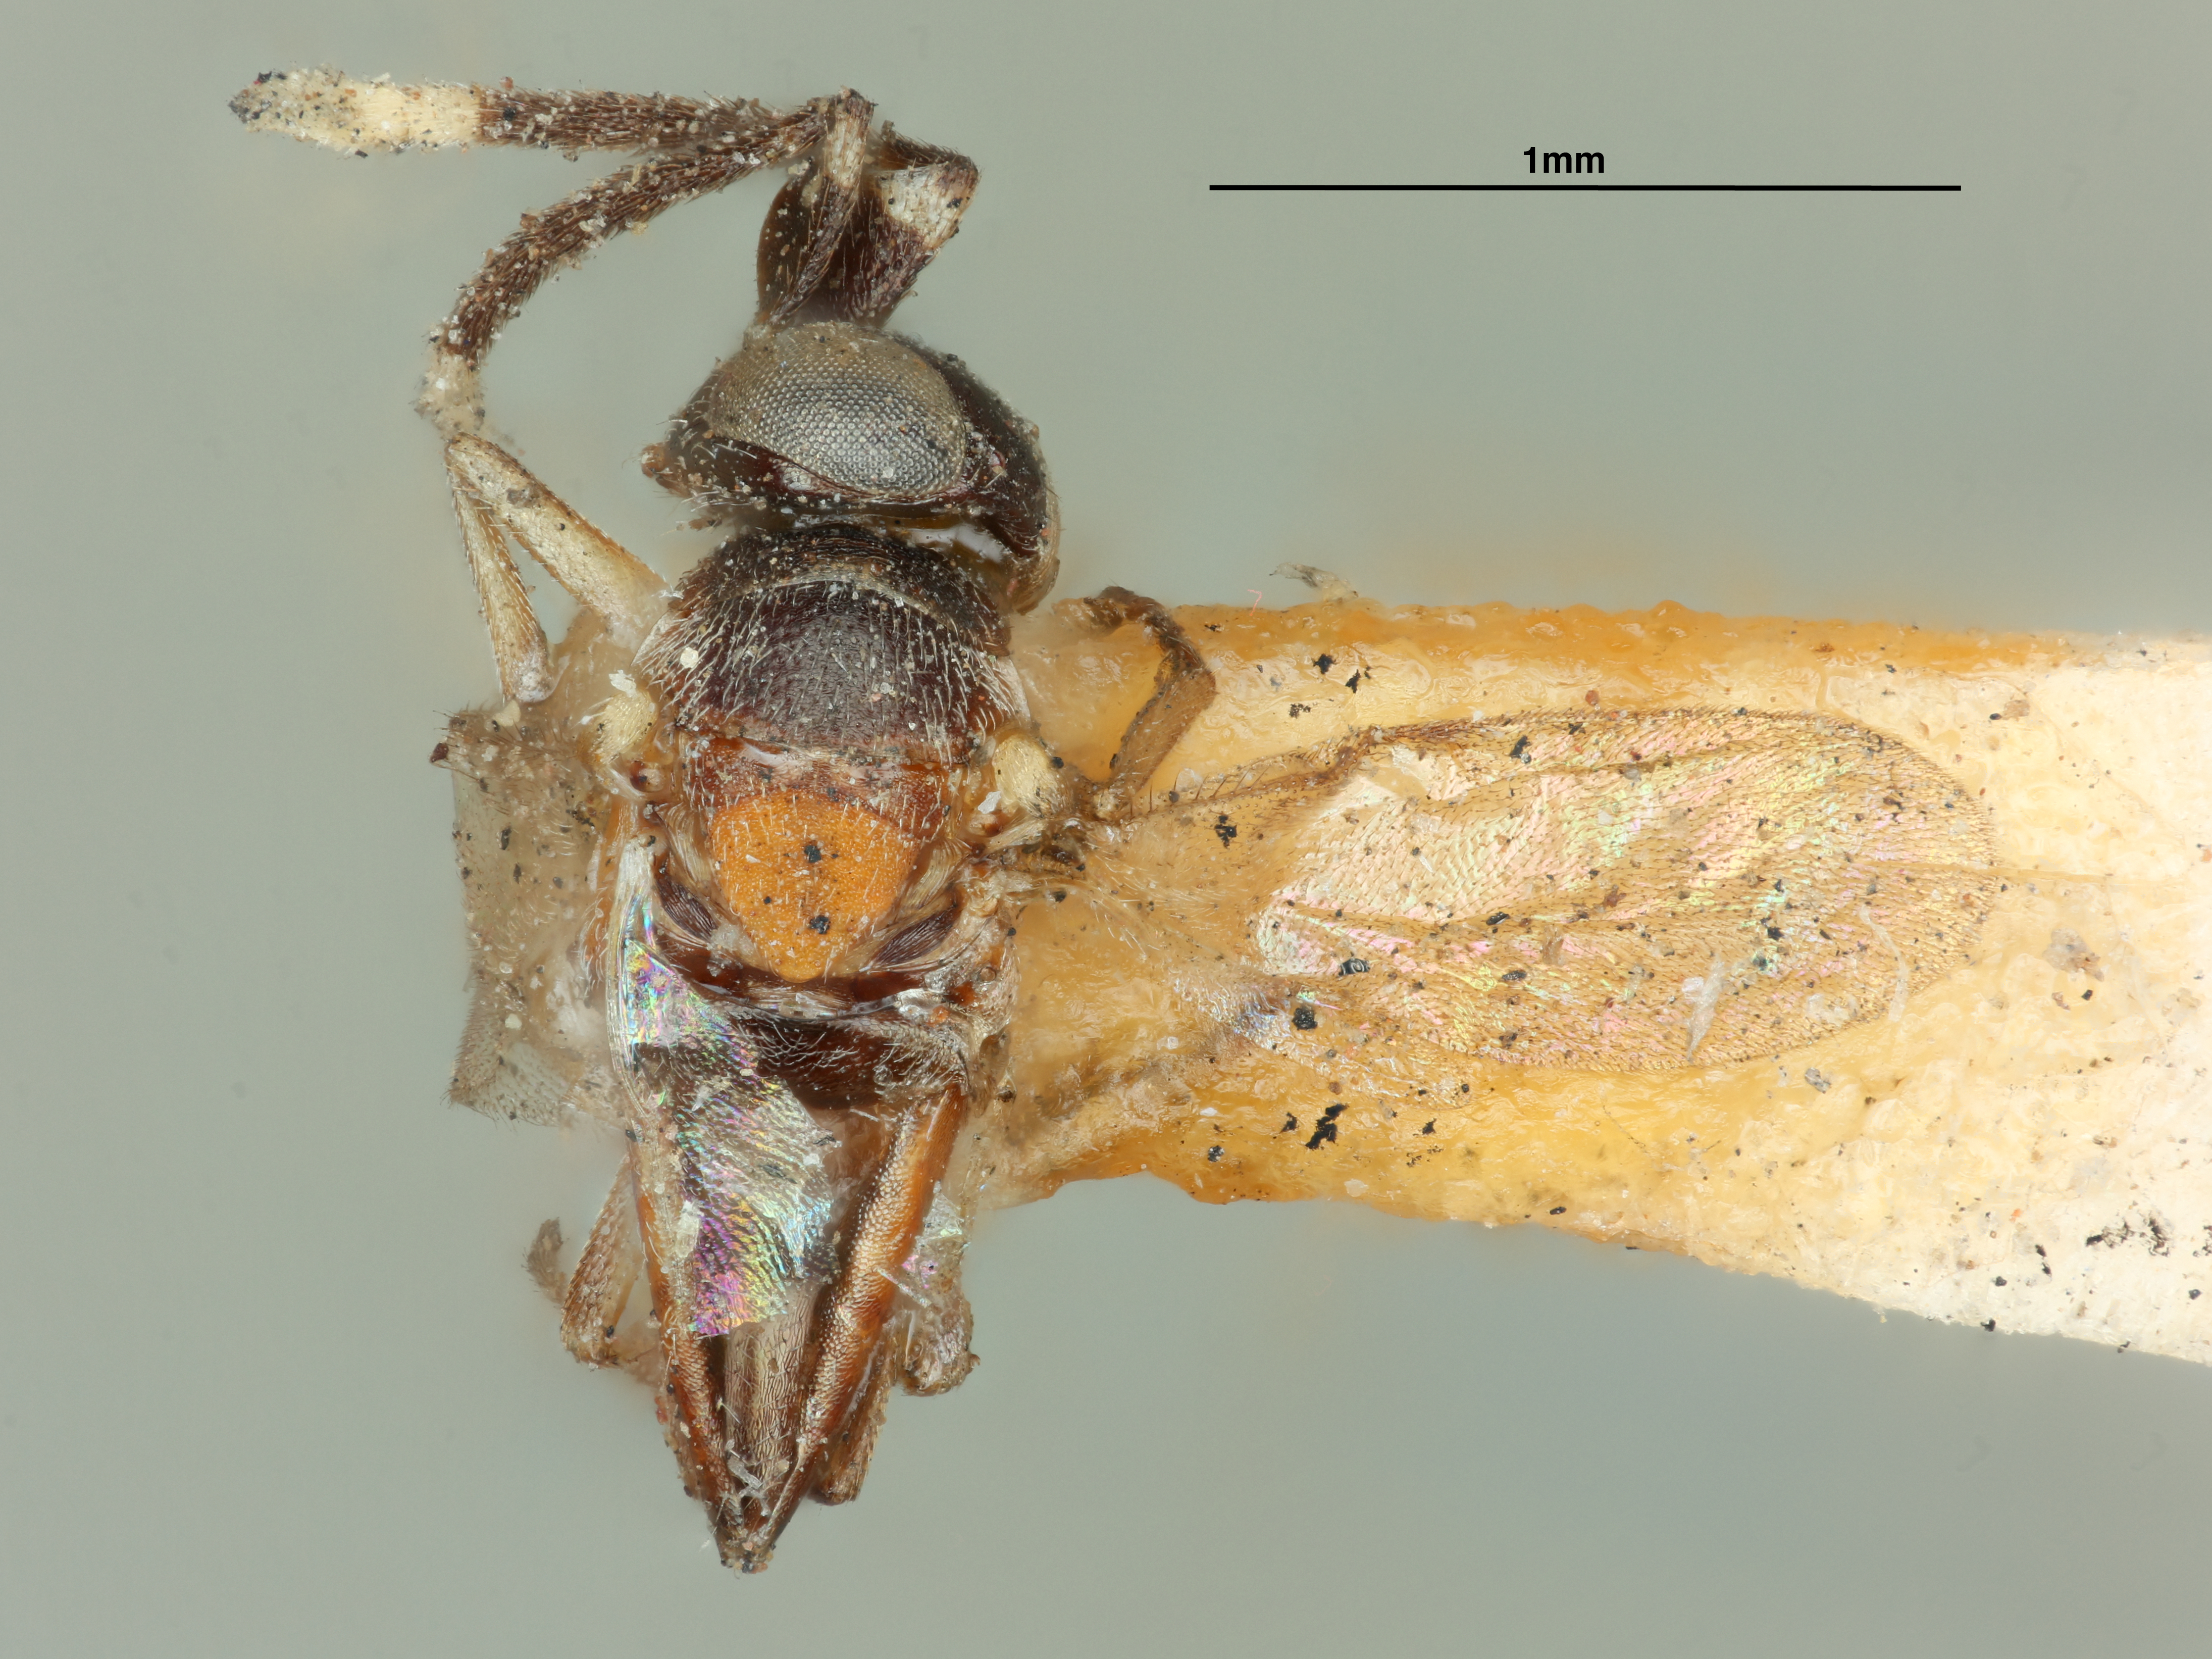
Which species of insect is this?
Dinocarsis thyridopterygis
